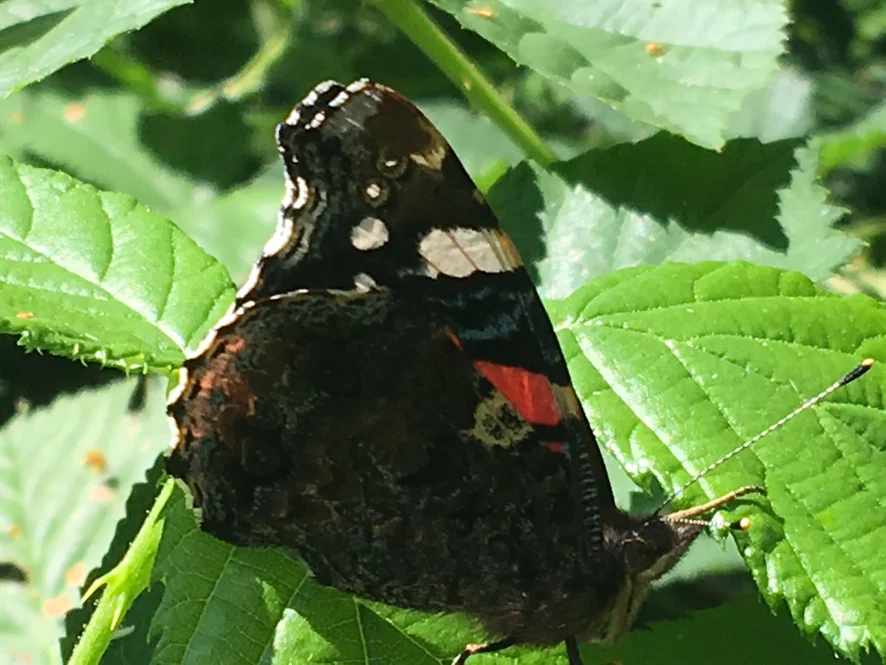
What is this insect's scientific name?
Vanessa atalanta
